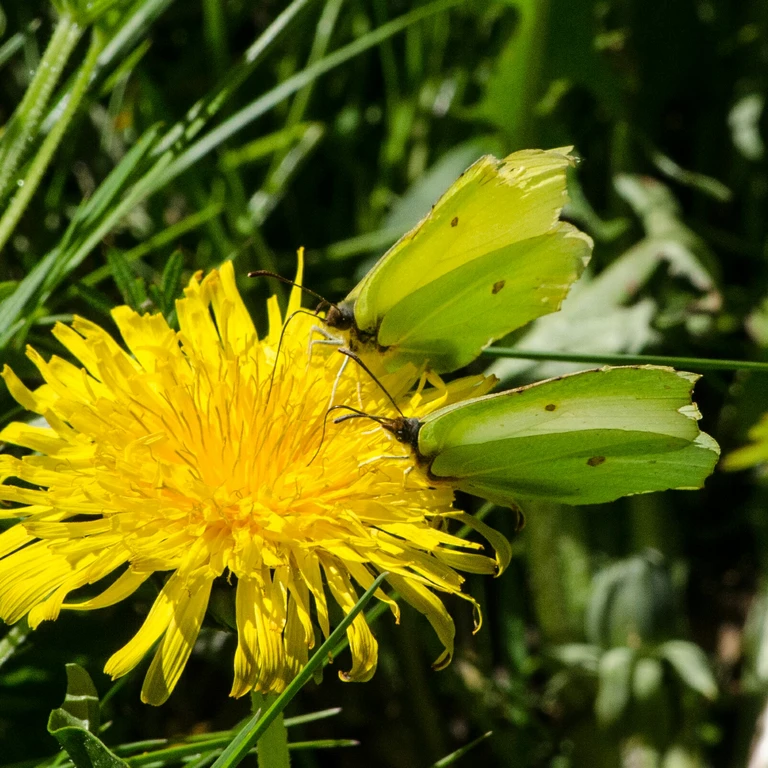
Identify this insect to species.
Gonepteryx rhamni
